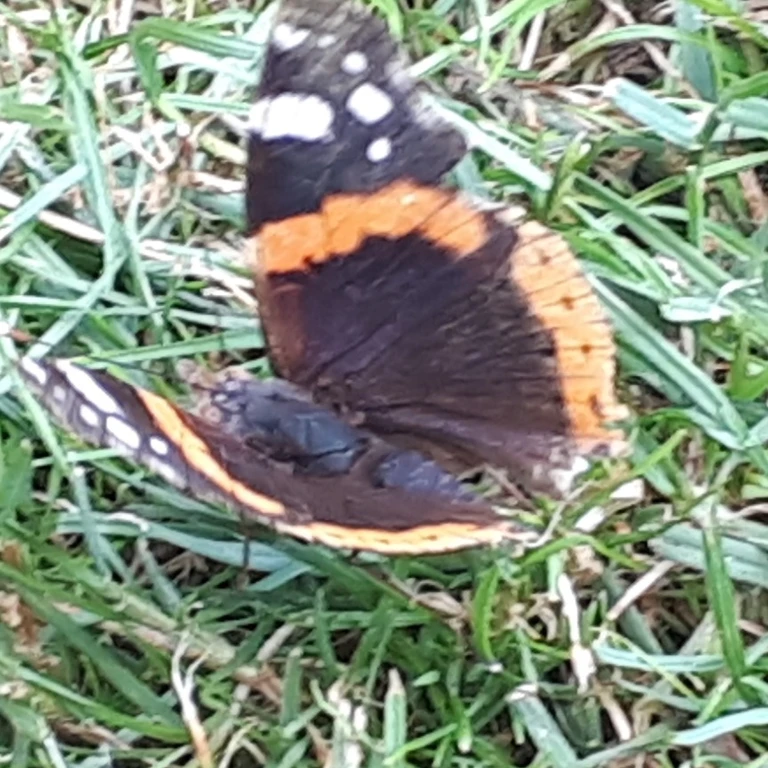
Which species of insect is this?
Vanessa atalanta
